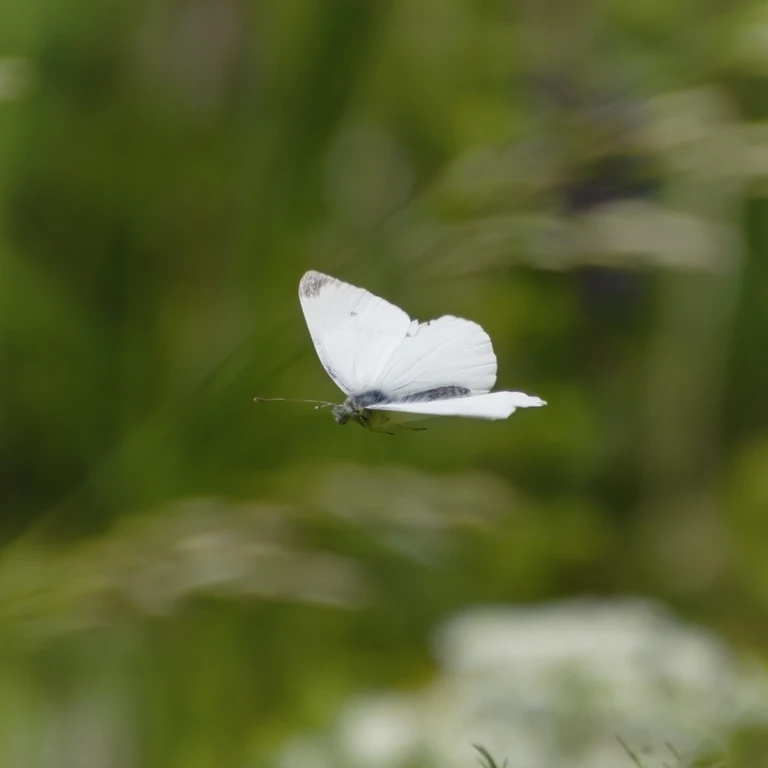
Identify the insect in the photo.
Pieris rapae
